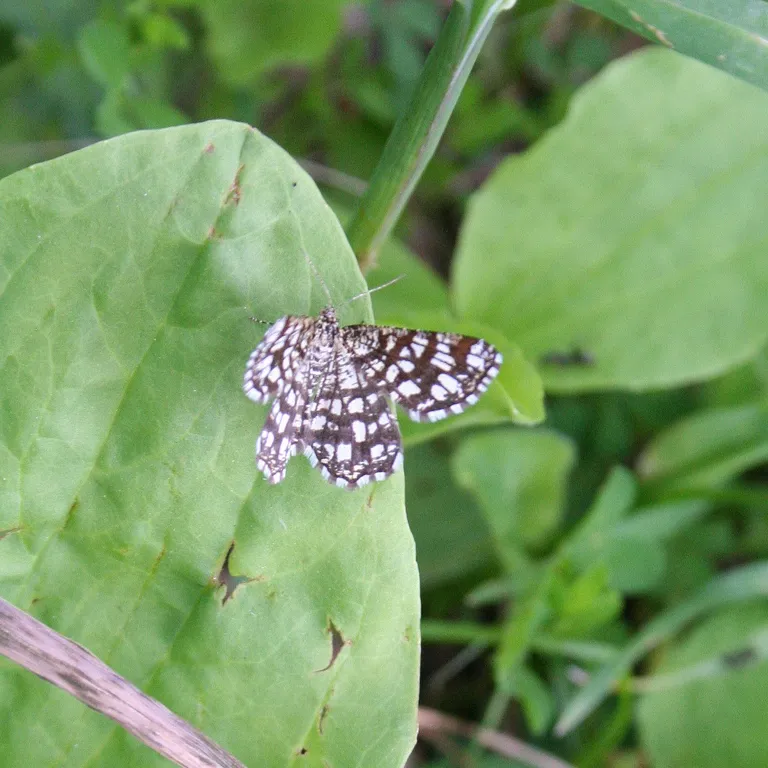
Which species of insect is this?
Chiasmia clathrata
